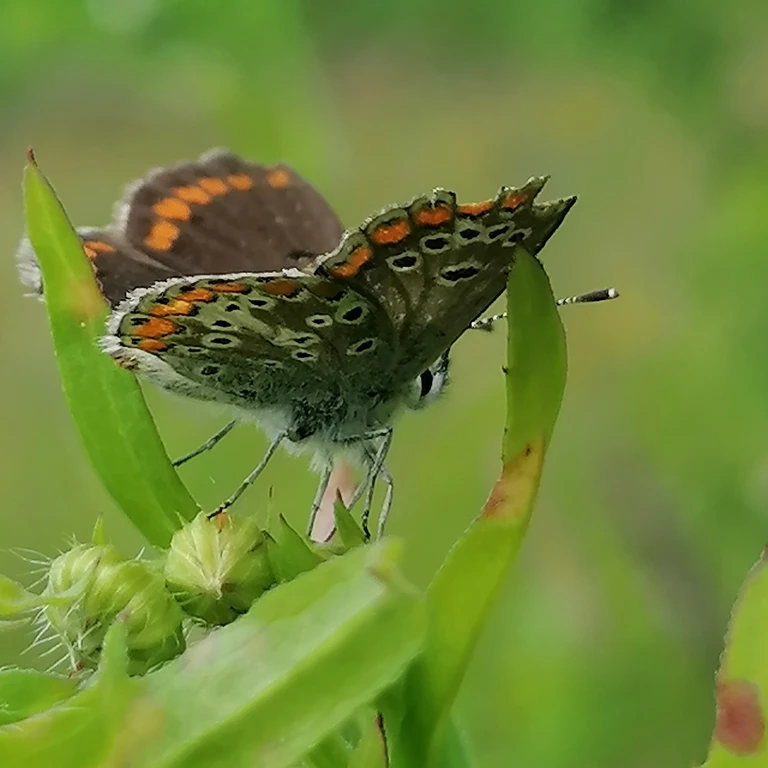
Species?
Aricia agestis/artaxerxes
